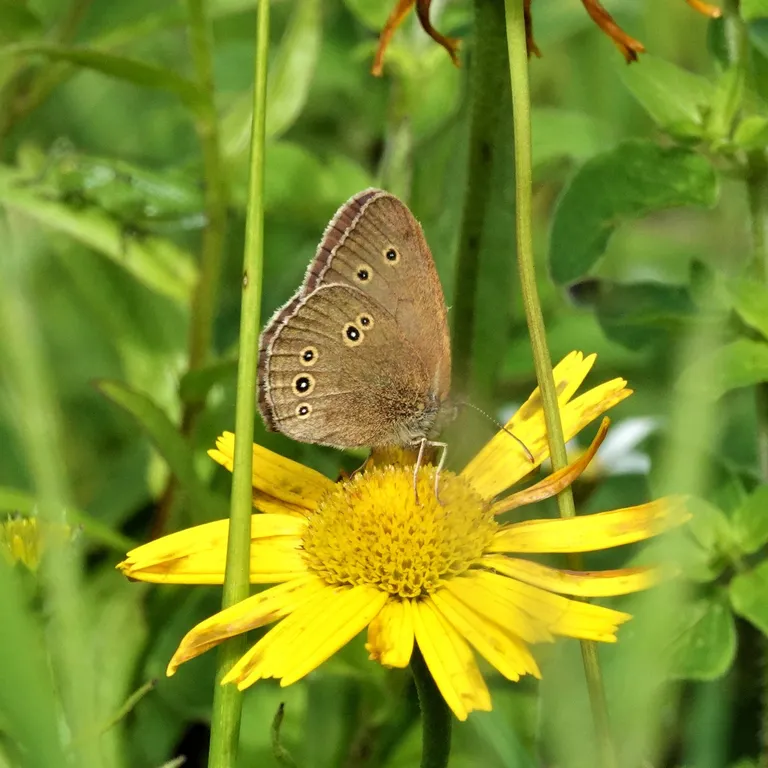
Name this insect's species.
Aphantopus hyperantus
